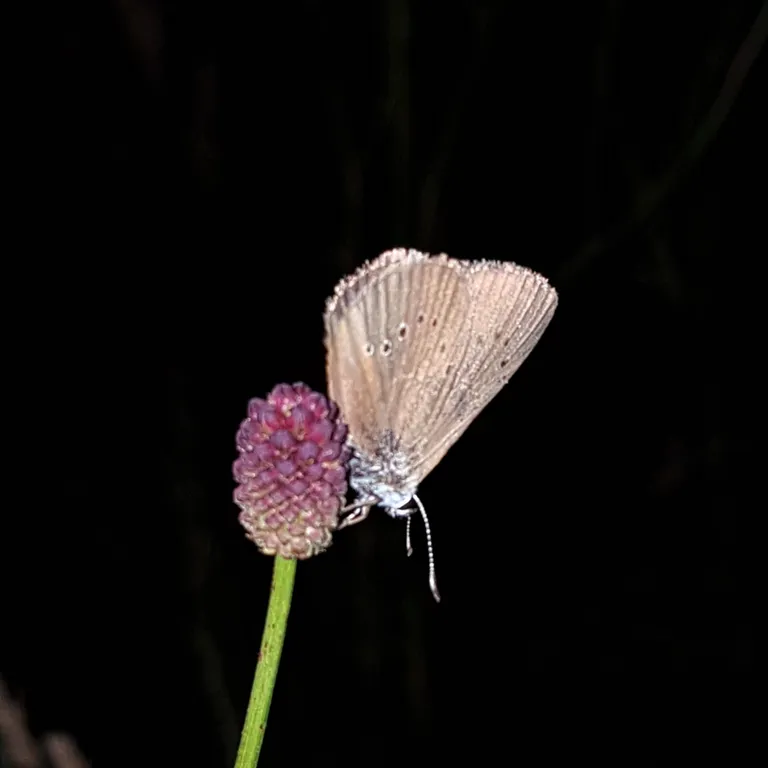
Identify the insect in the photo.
Phengaris nausithous (also Maculinea nausithous)
